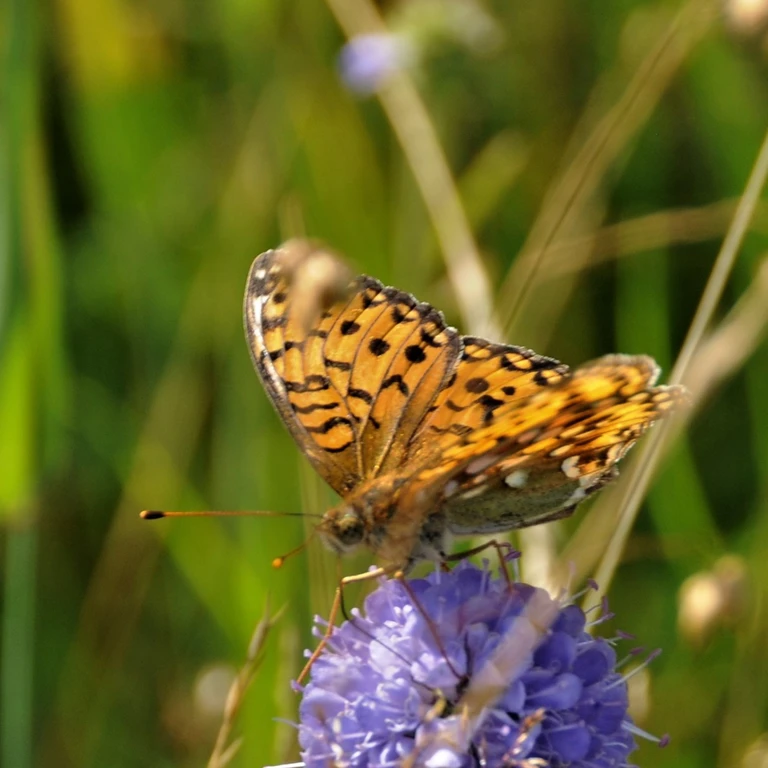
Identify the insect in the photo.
Speyeria aglaja
